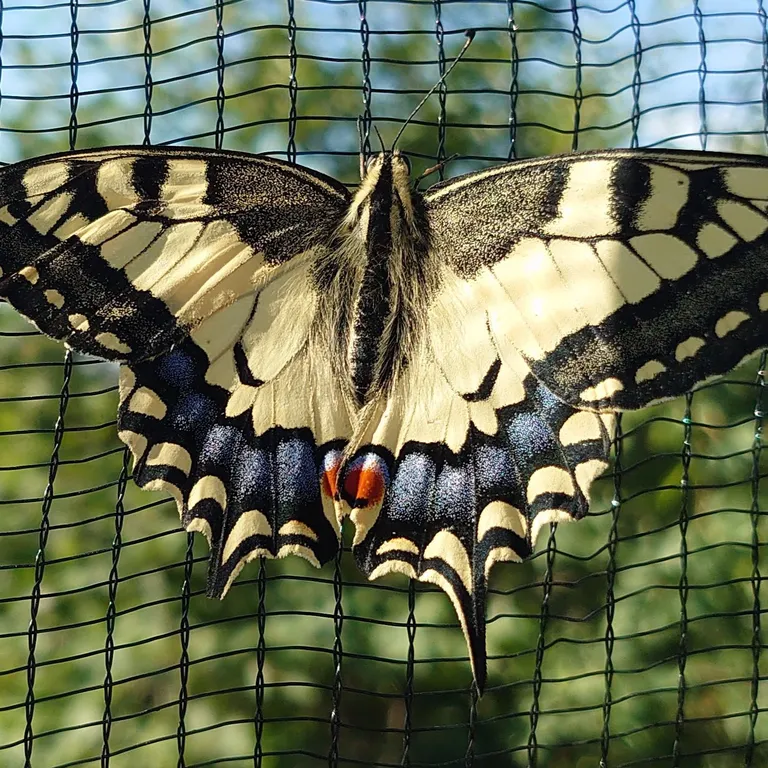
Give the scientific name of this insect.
Papilio machaon
